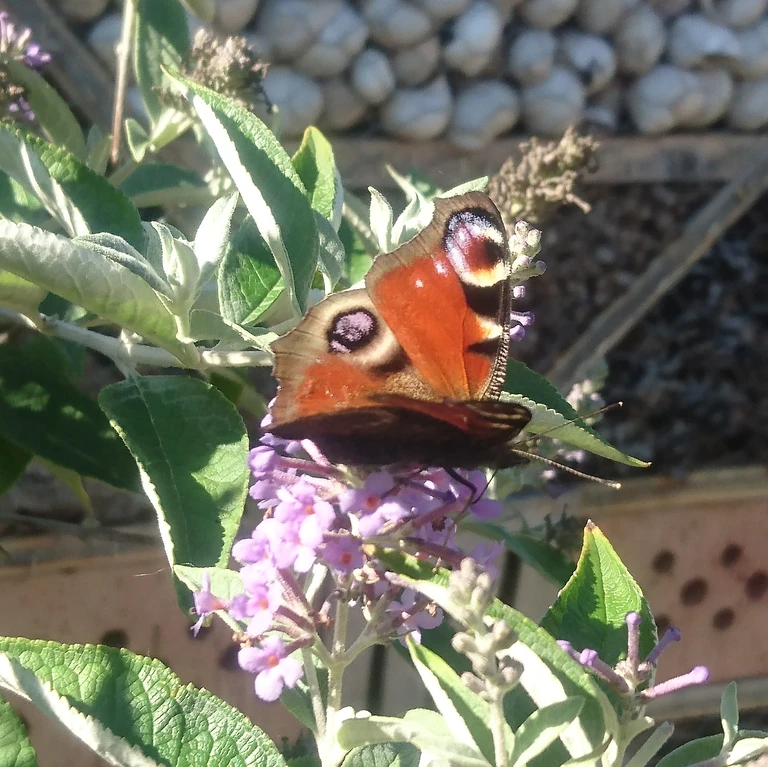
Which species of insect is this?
Aglais io
